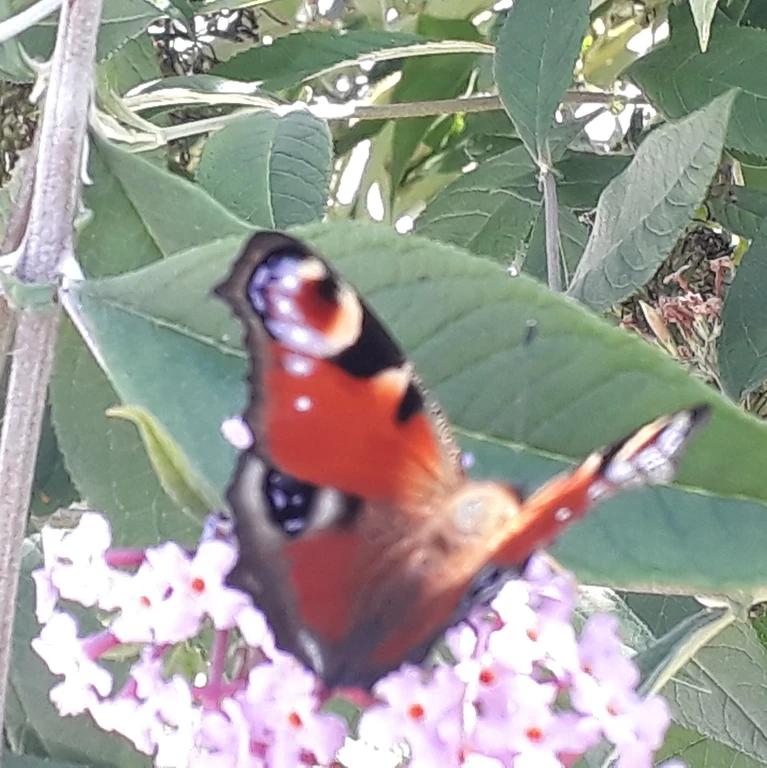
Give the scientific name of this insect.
Aglais io
